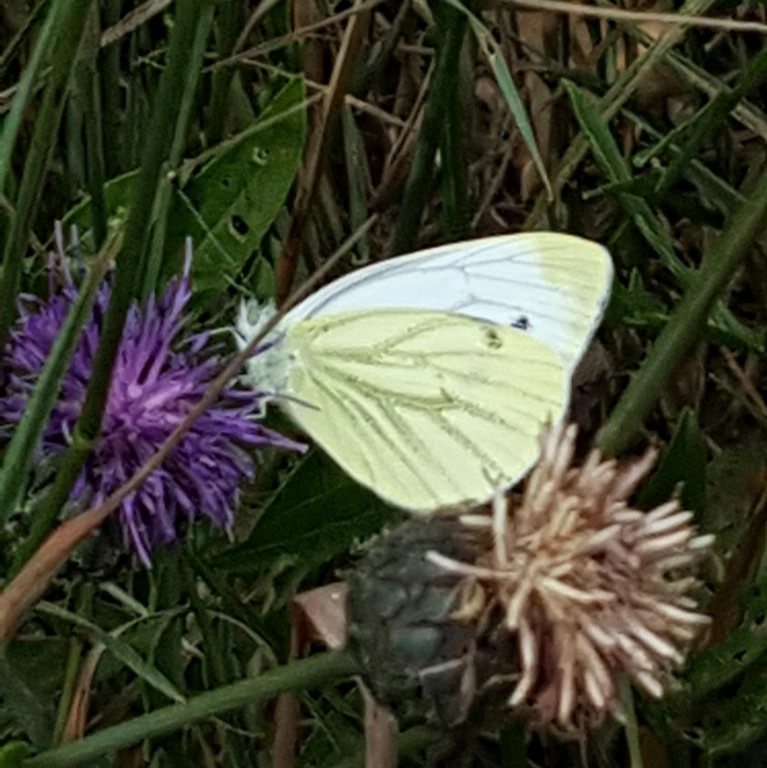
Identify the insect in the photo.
Pieris napi
